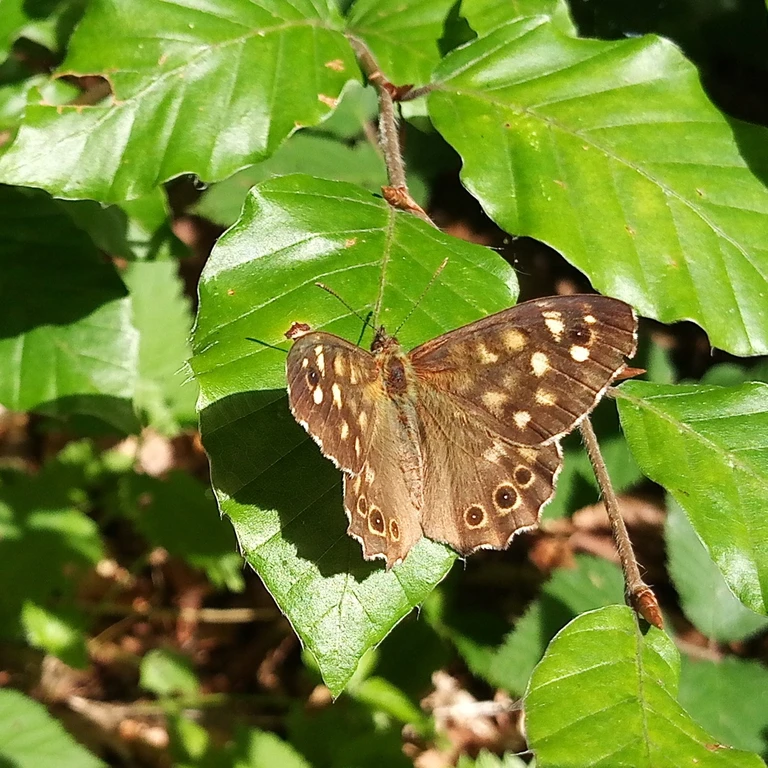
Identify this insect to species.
Pararge aegeria
